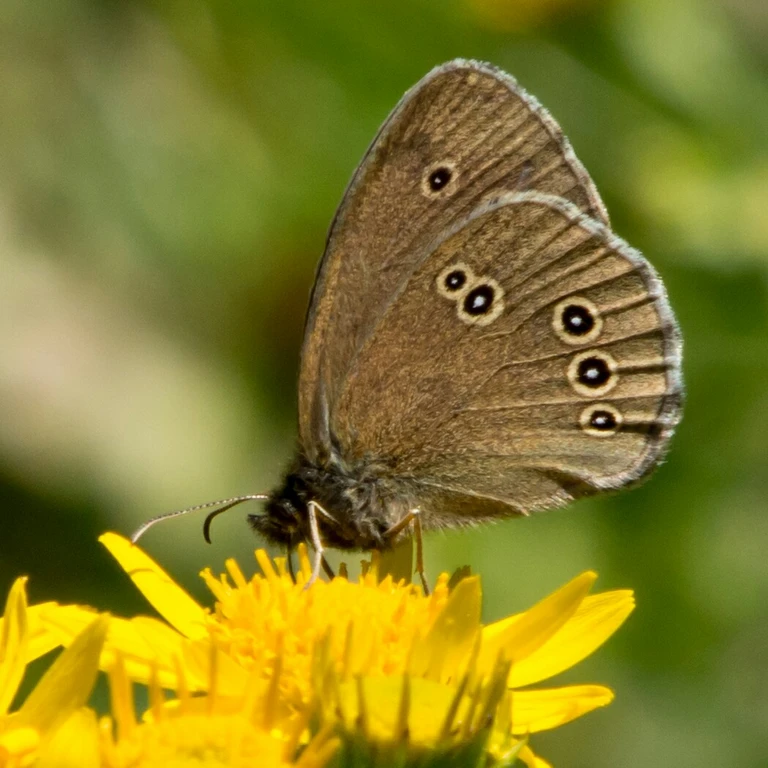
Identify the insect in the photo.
Aphantopus hyperantus
